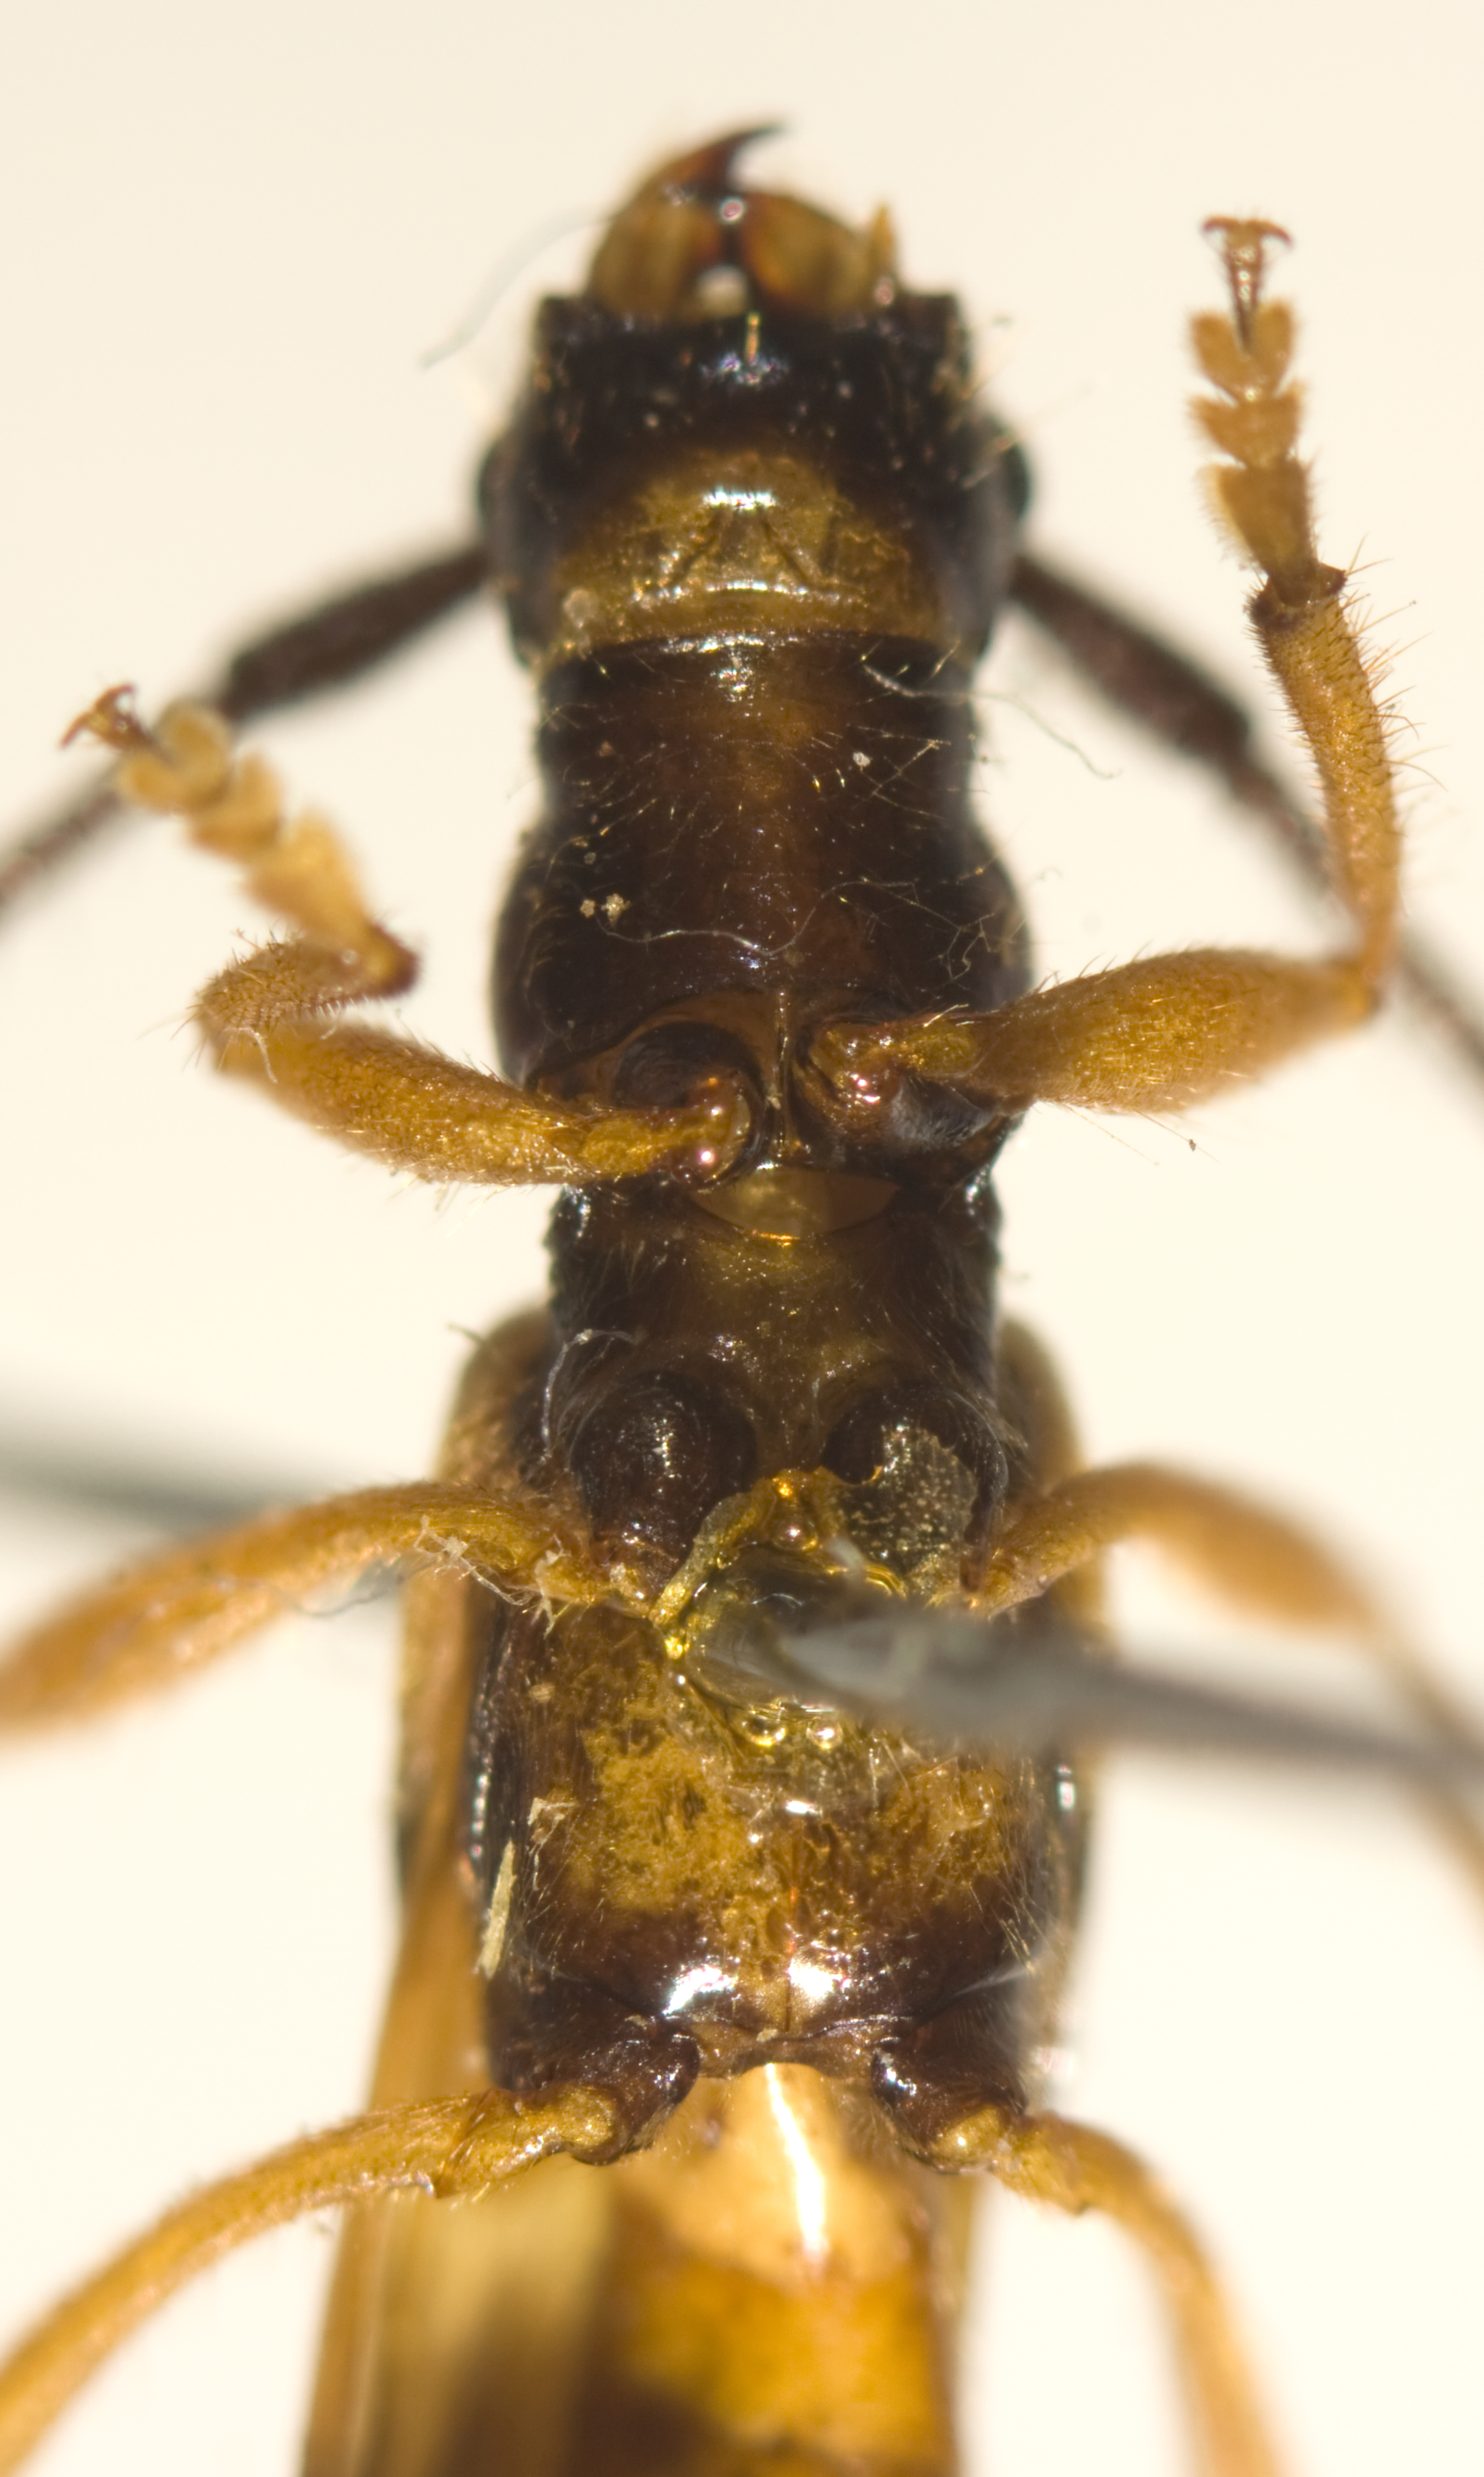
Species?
Necydalosaurus mysticus
